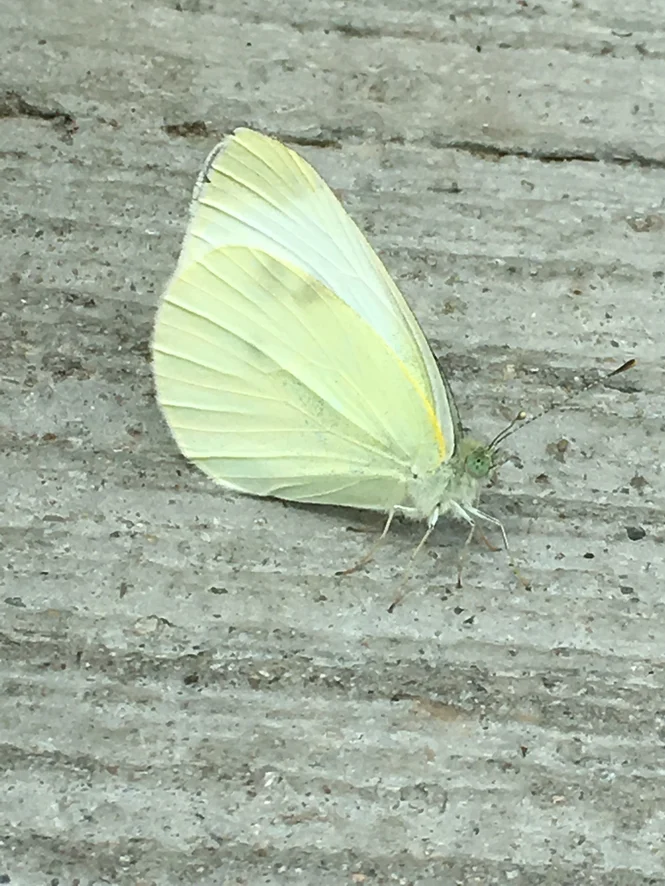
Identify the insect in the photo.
Pieris rapae
